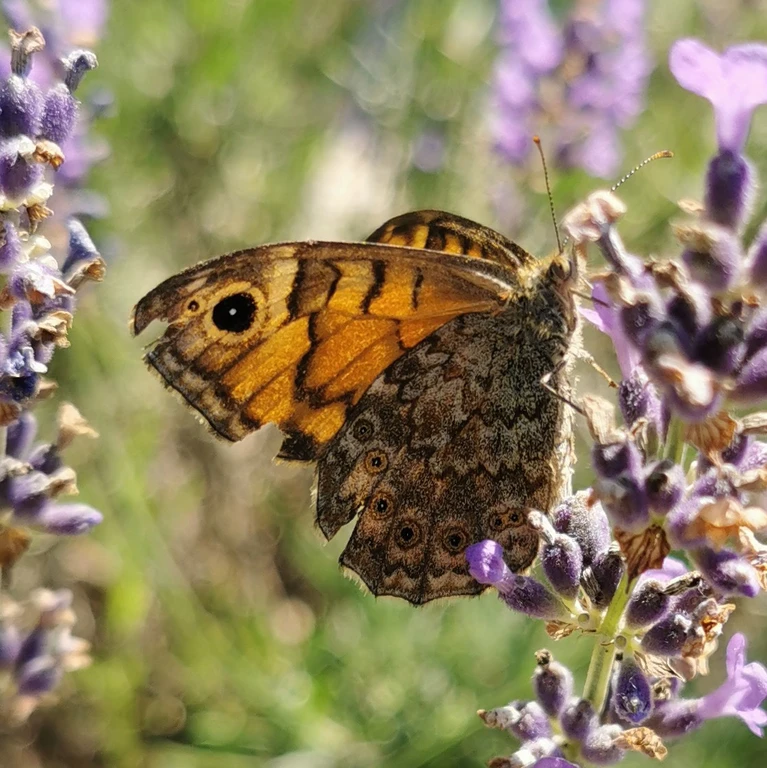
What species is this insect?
Lasiommata megera (also Pararge megera)
